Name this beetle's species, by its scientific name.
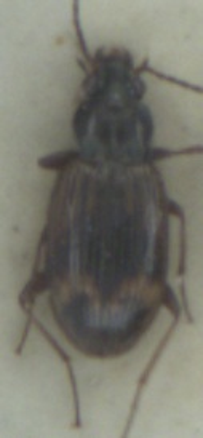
Bembidion dentellum
